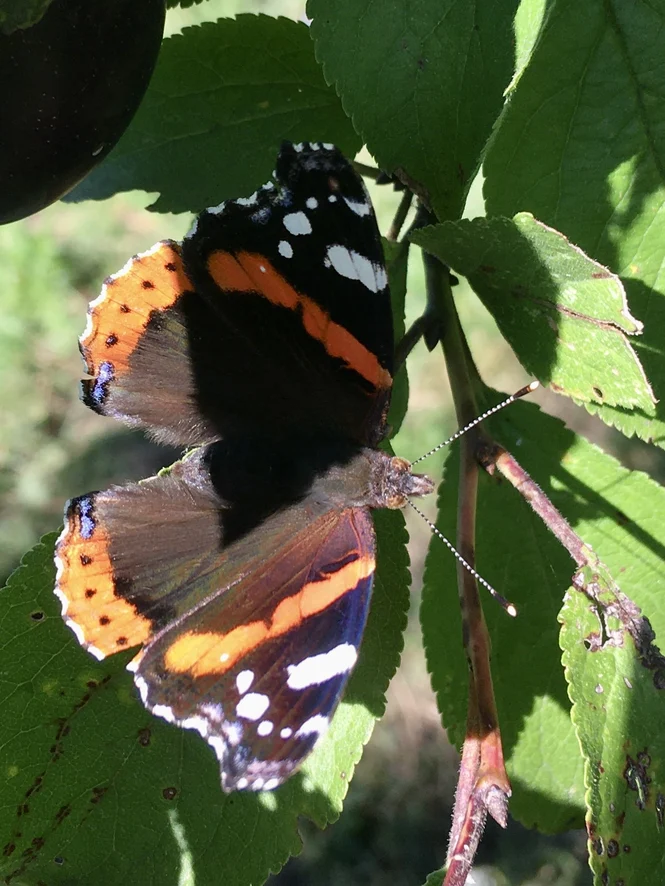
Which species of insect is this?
Vanessa atalanta
